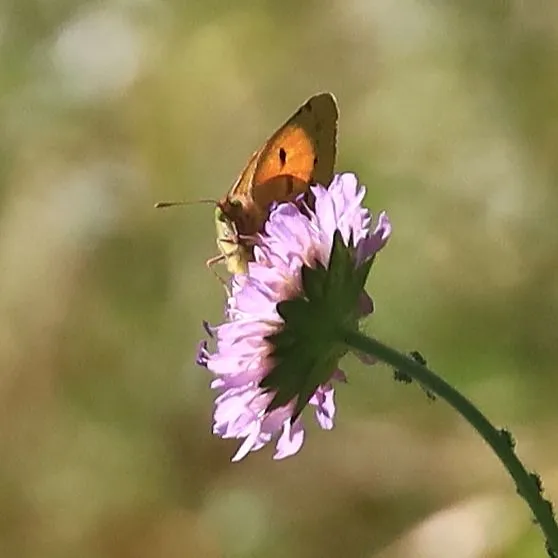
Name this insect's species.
Colias croceus
